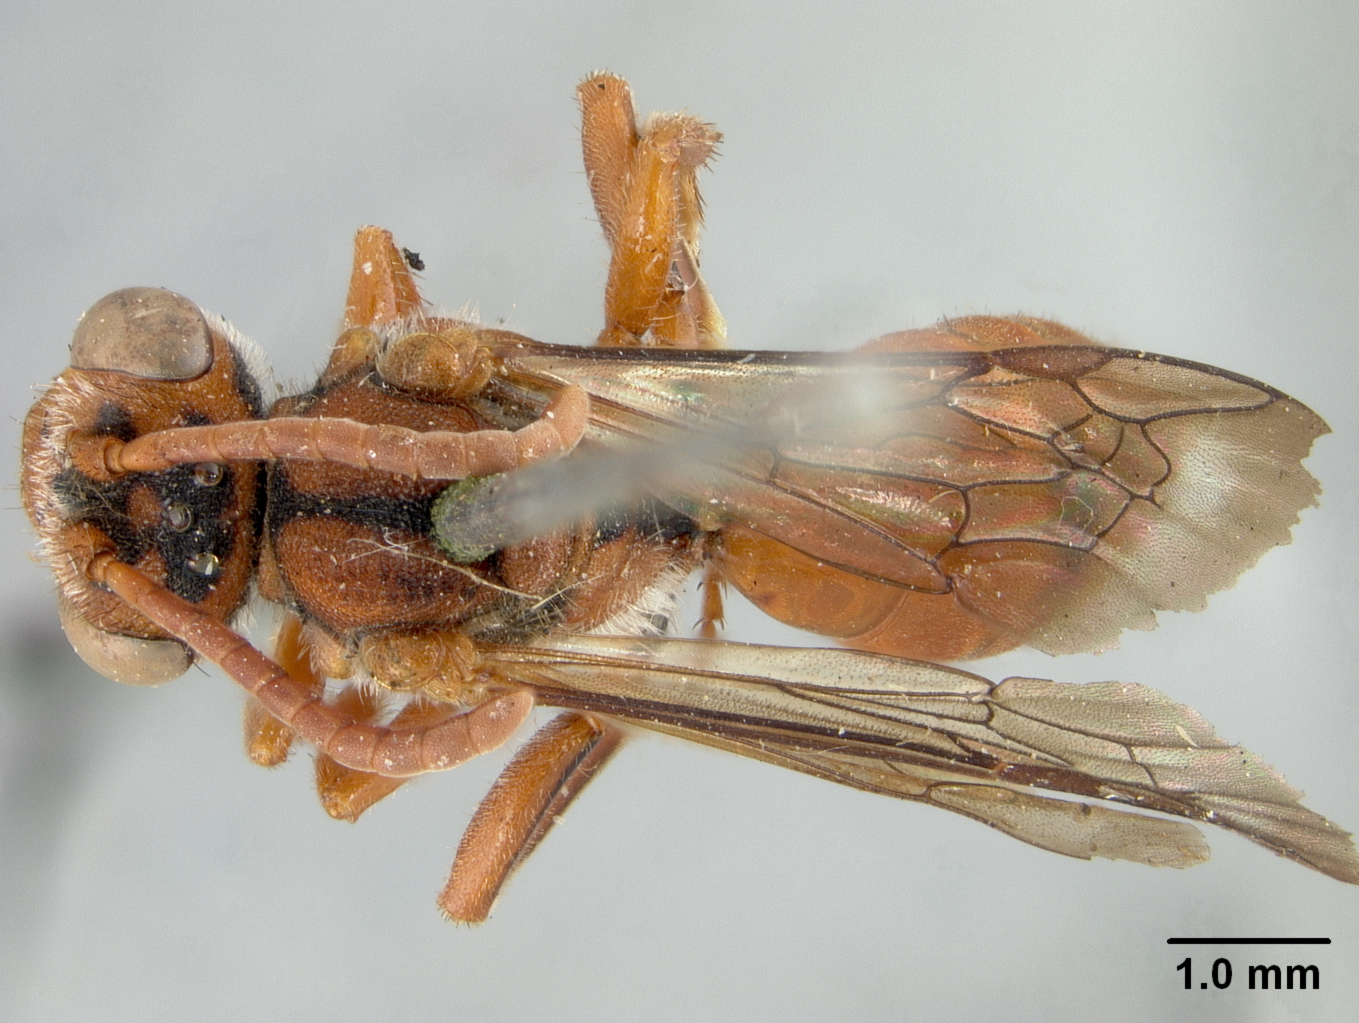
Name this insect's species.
Nomada latifrons
